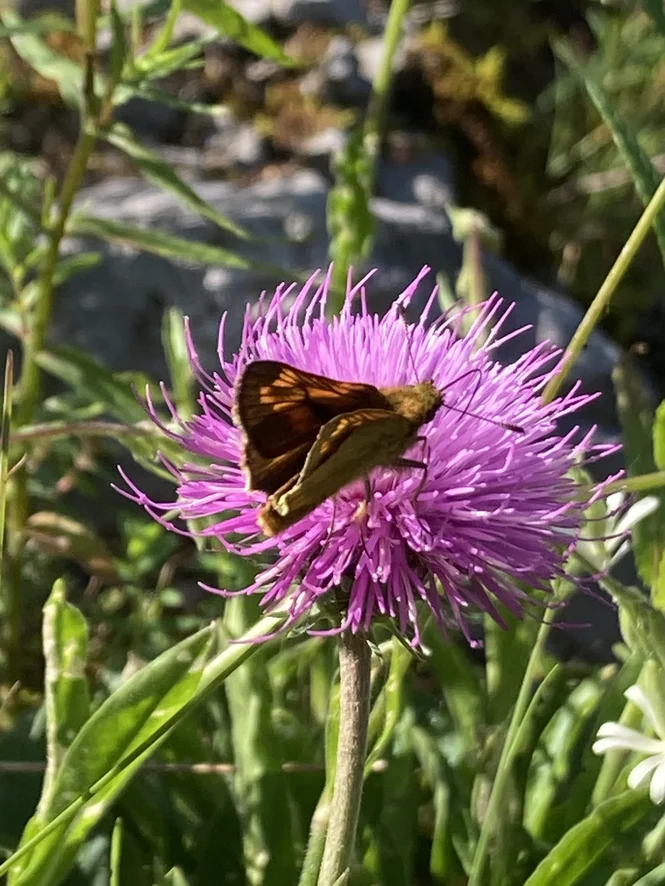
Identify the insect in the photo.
Ochlodes sylvanus (also Ochlodes venata)
